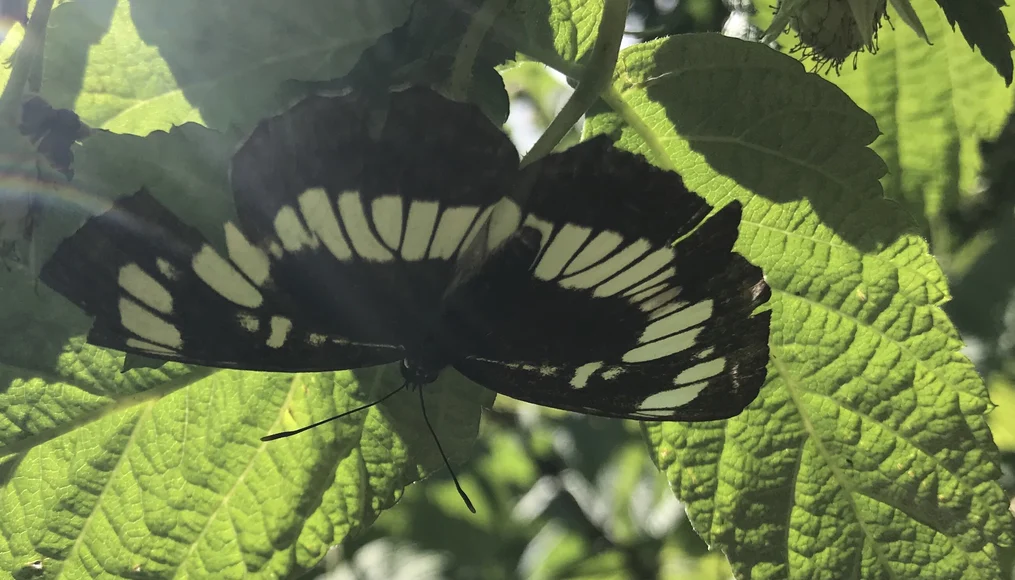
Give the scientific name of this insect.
Neptis rivularis
